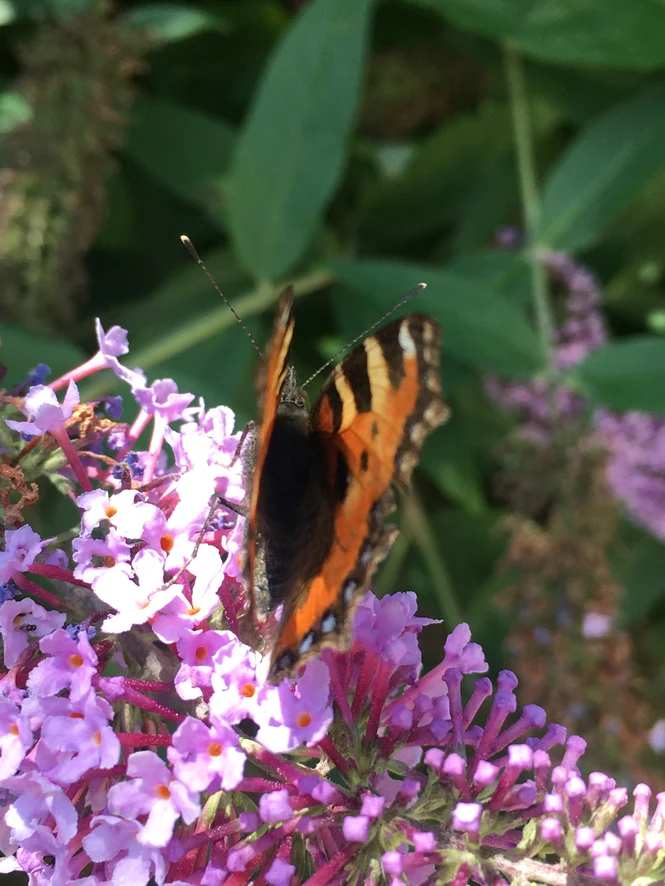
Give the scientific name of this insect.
Aglais urticae
